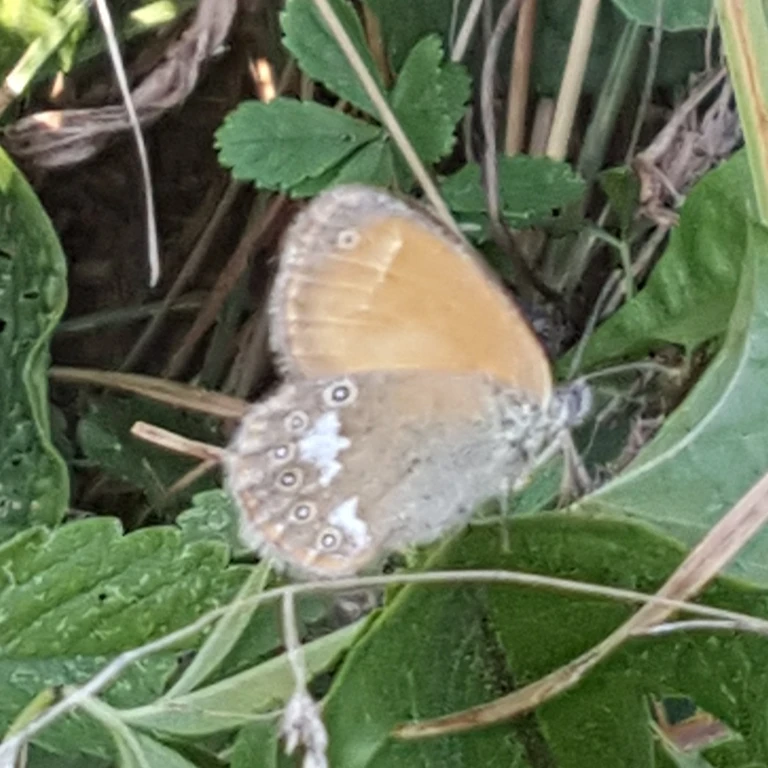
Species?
Coenonympha glycerion (also Coenonympha iphis)
